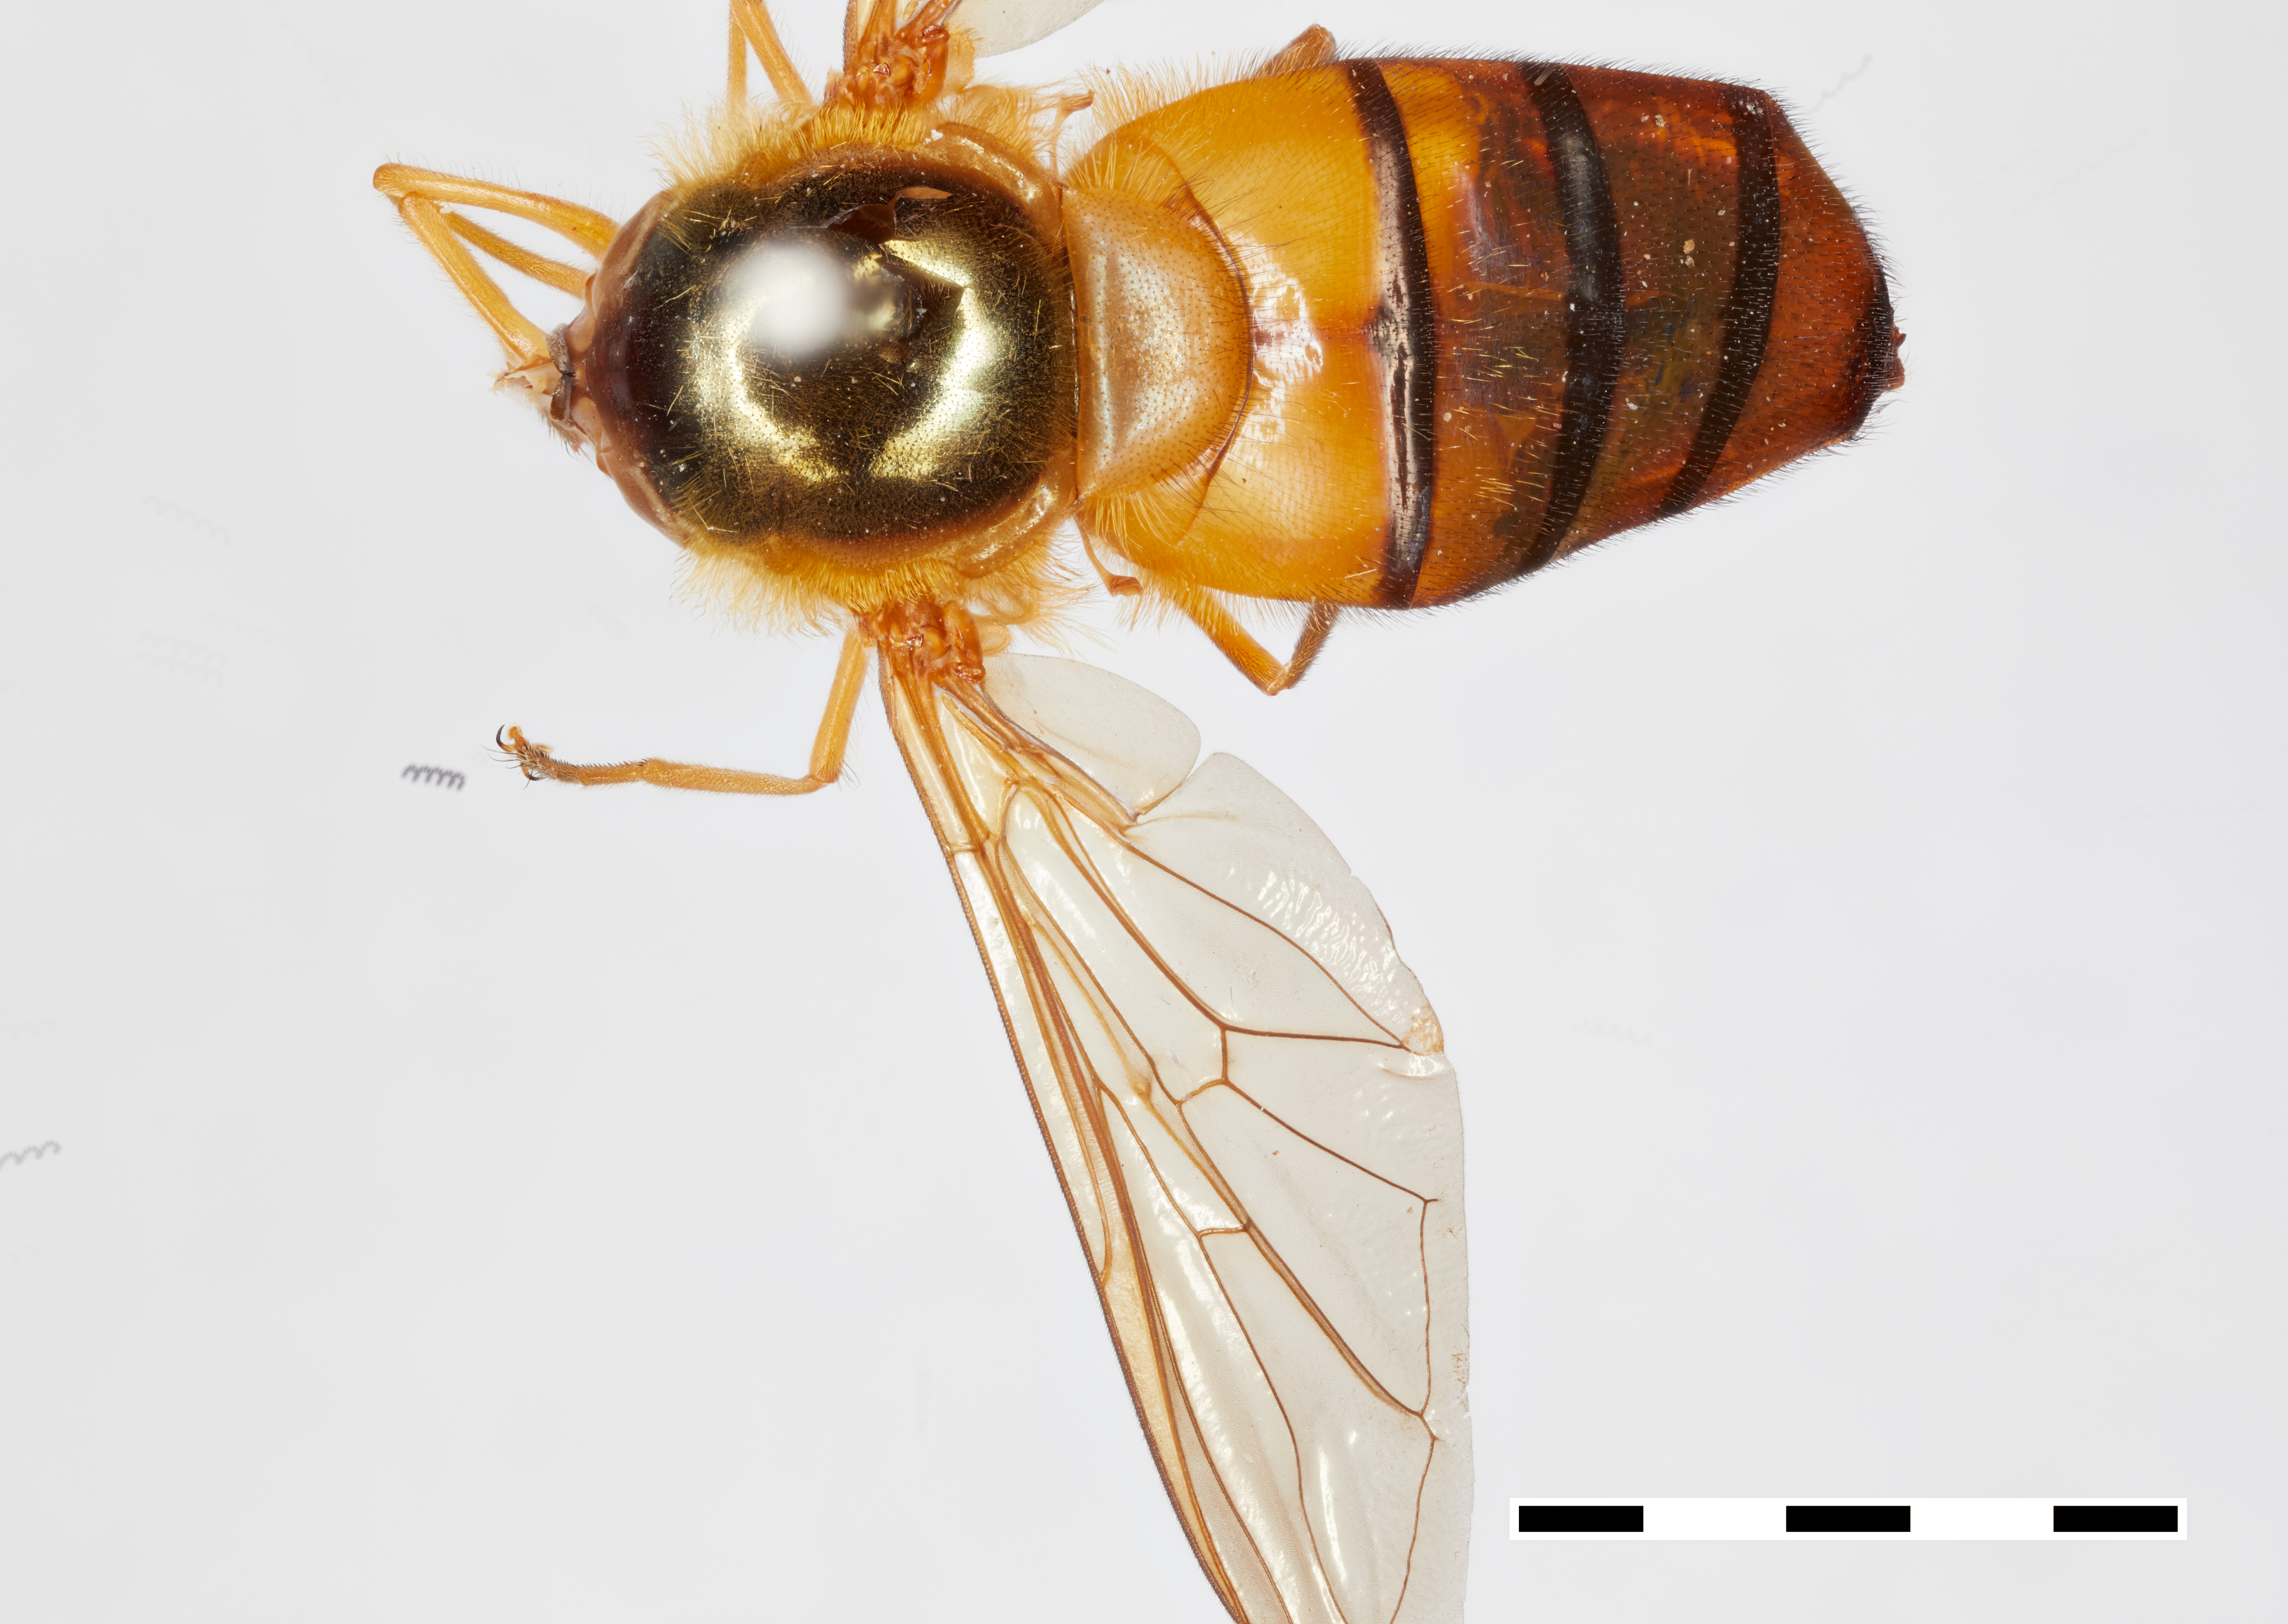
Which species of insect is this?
Asarkina pitamara
